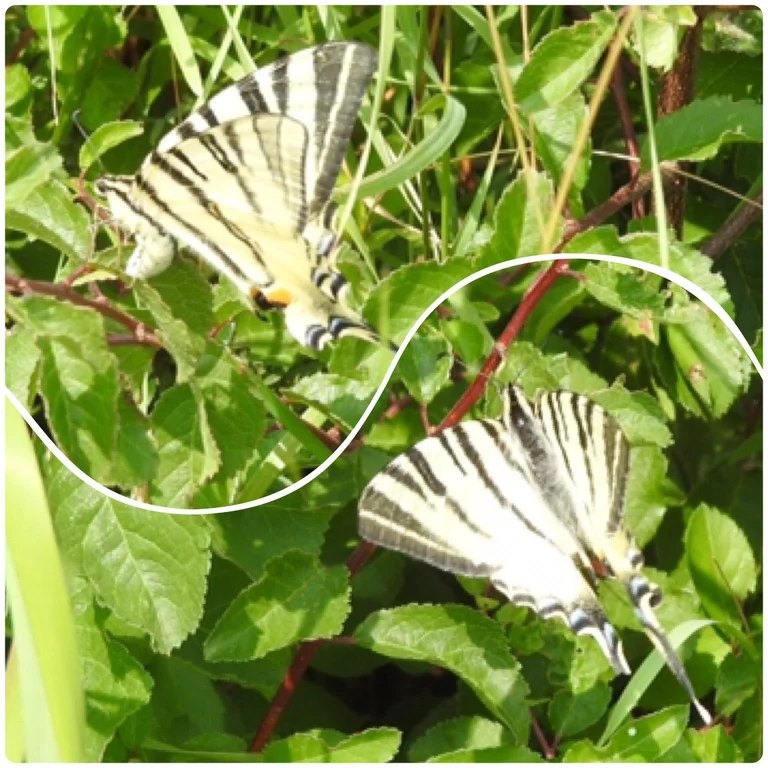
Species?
Iphiclides podalirius
